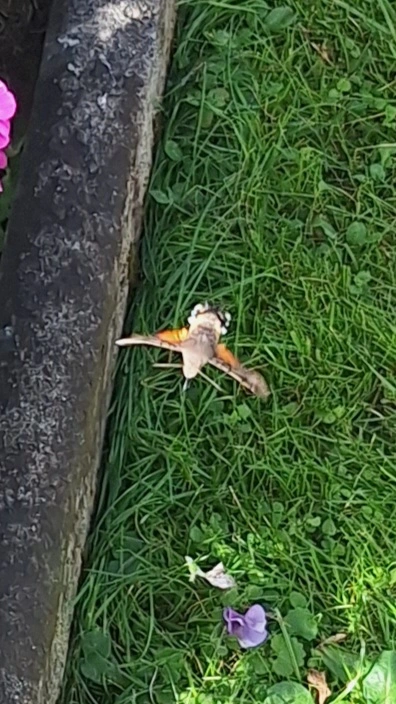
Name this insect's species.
Macroglossum stellatarum
